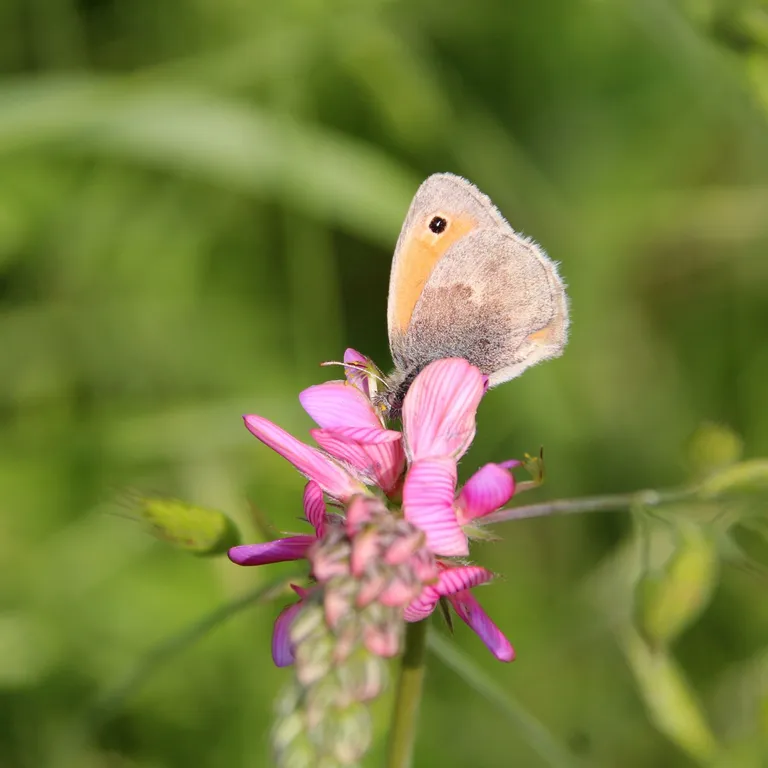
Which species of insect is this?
Coenonympha pamphilus
